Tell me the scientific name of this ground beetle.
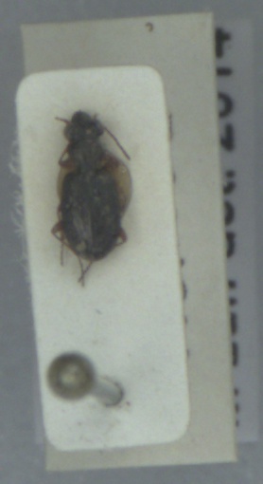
Asaphidion curtum
